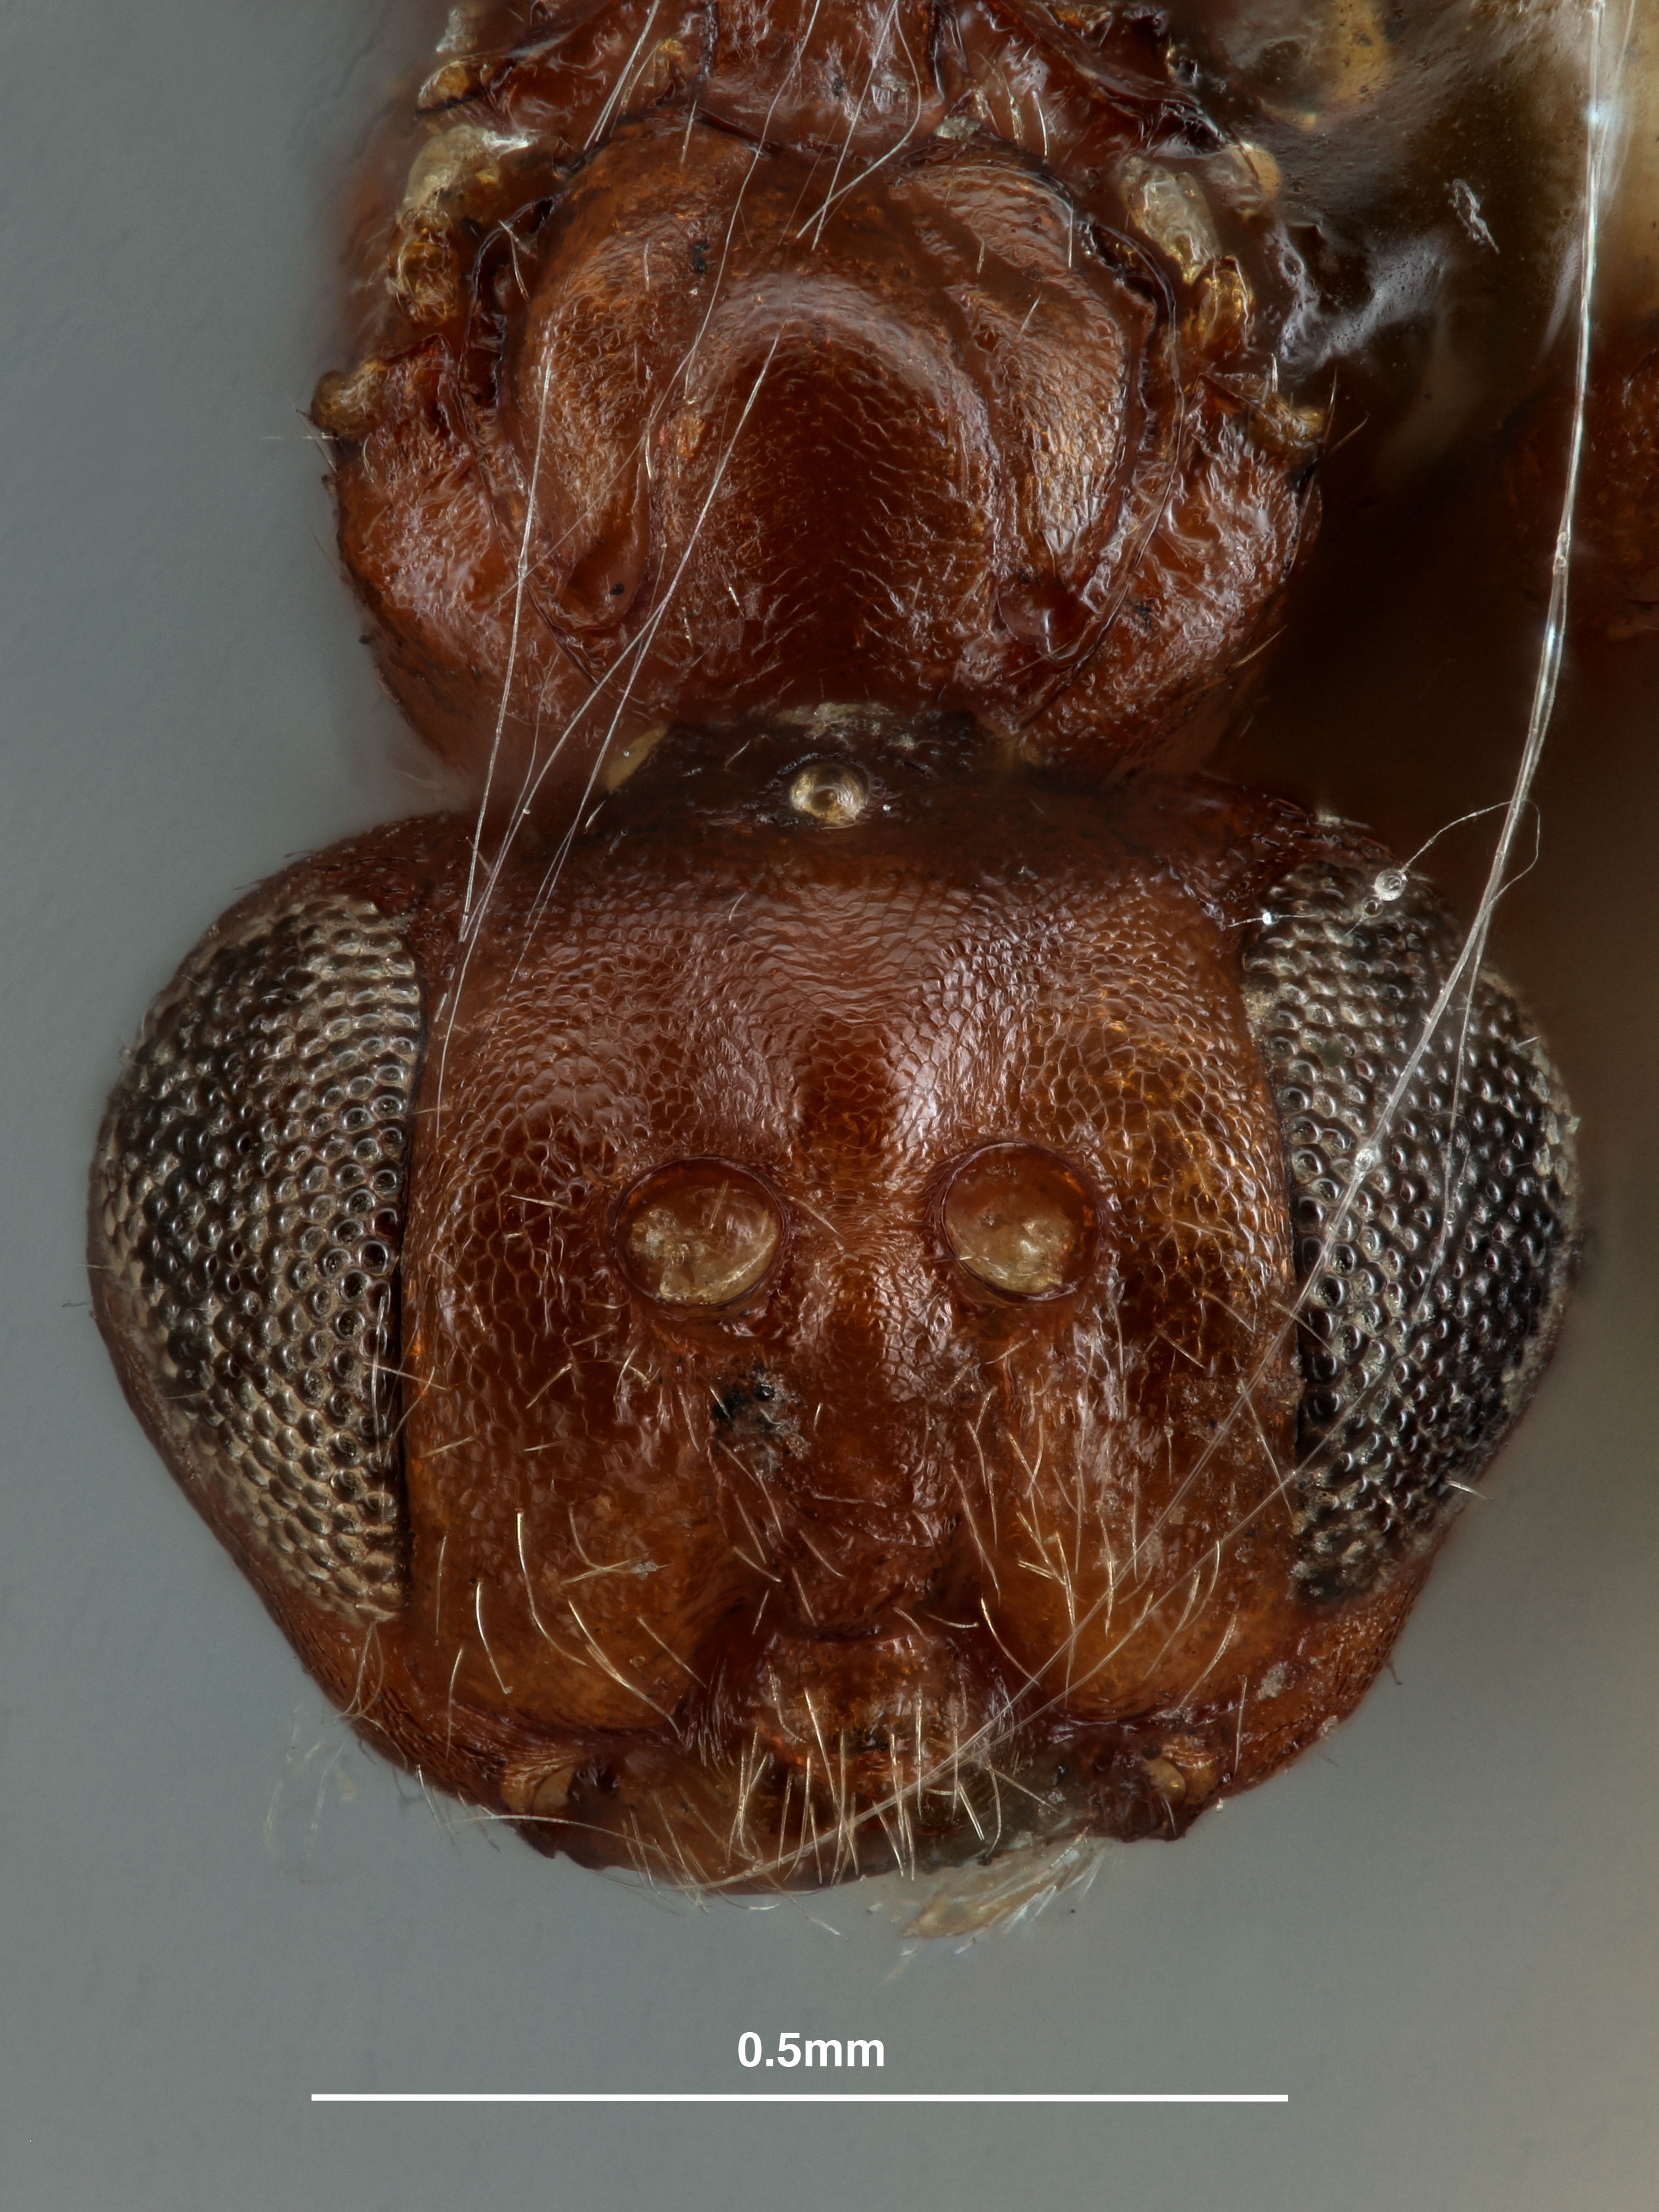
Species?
Acraspis vaccinii
